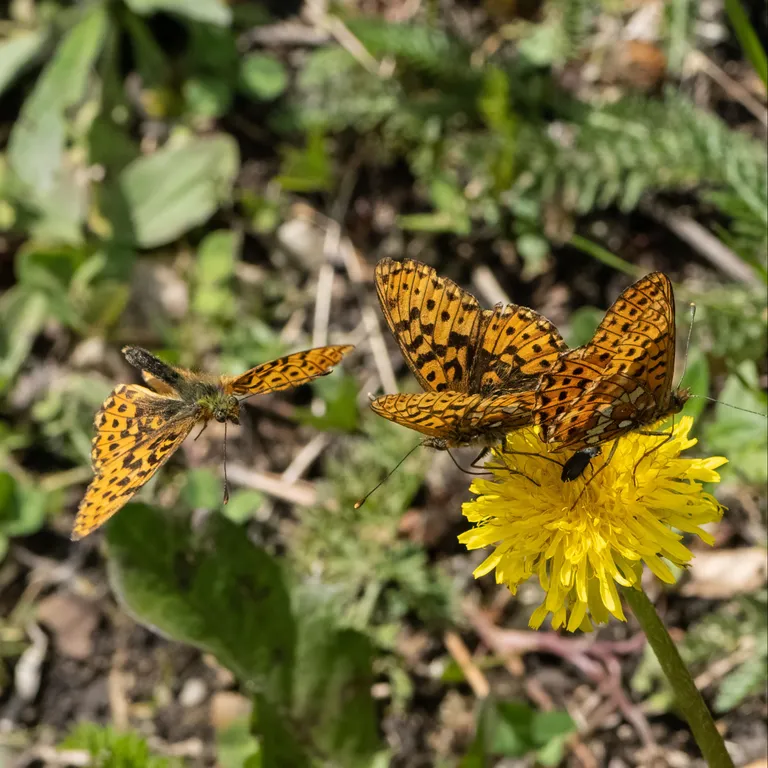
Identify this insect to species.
Boloria euphrosyne (also Clossiana euphrosyne)
